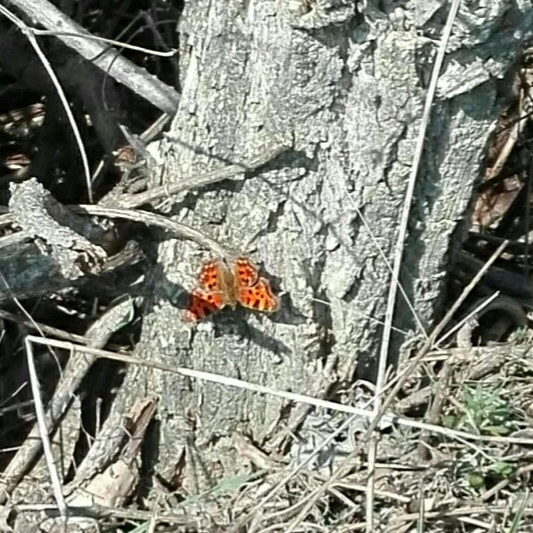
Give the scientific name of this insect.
Polygonia c-album
